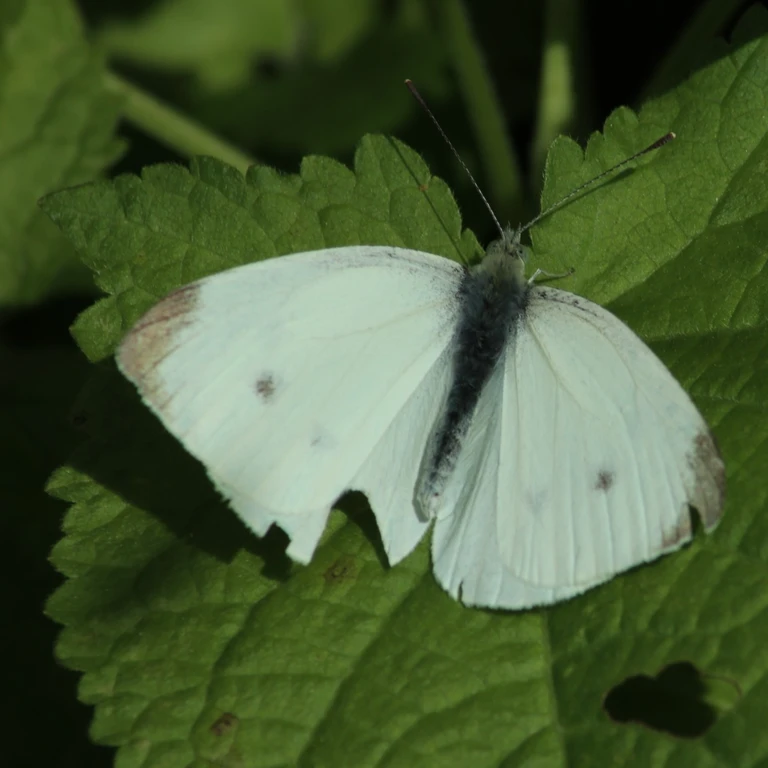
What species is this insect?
Pieris rapae
